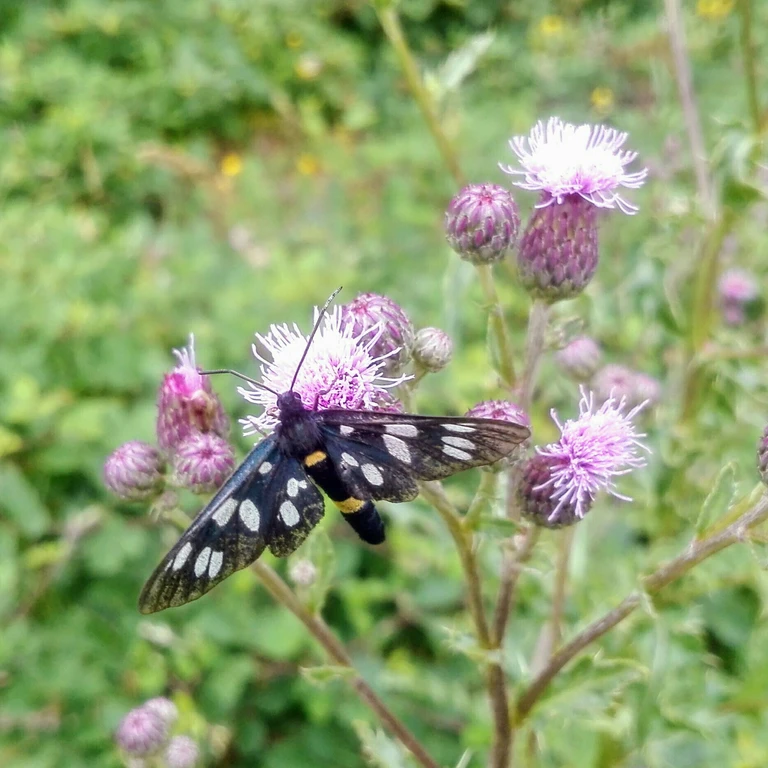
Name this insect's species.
Amata phegea
